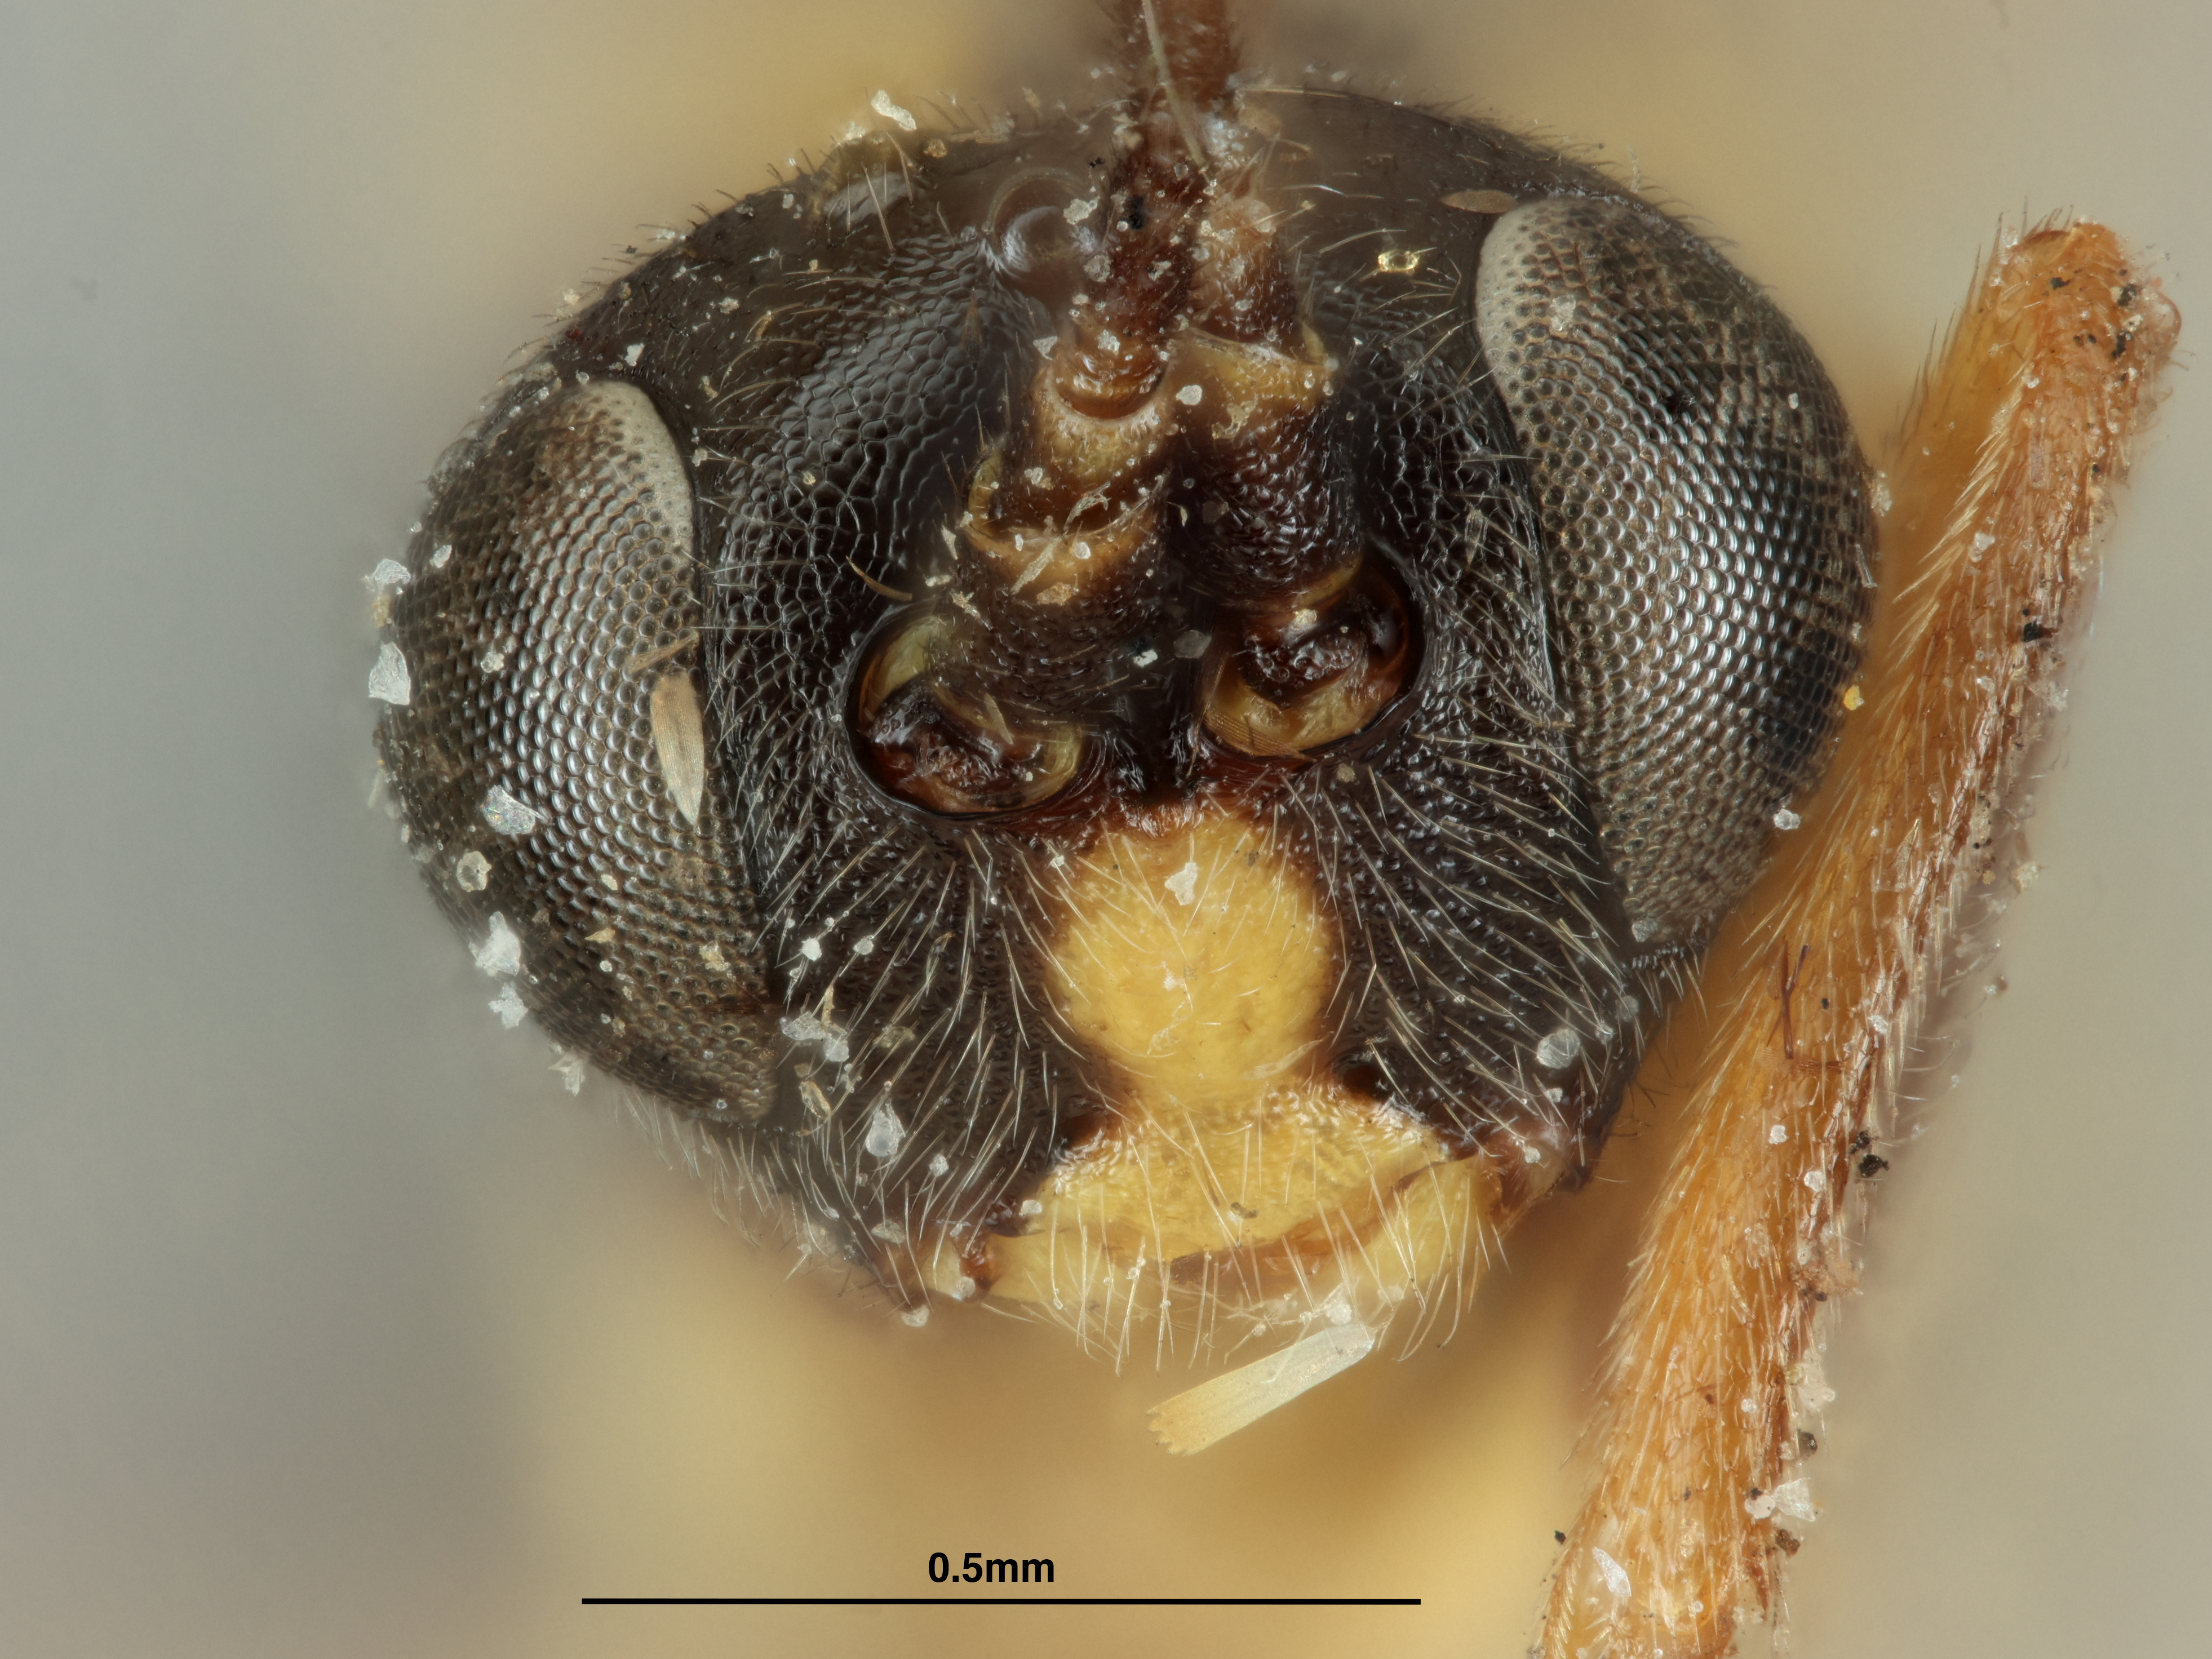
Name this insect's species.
Syrphotonus sicarius
